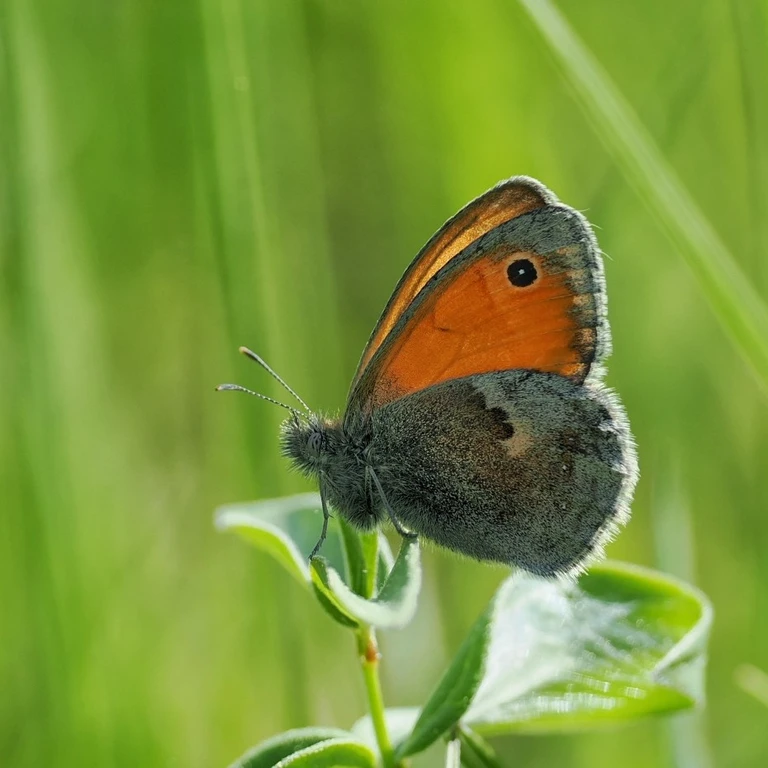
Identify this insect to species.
Coenonympha pamphilus
